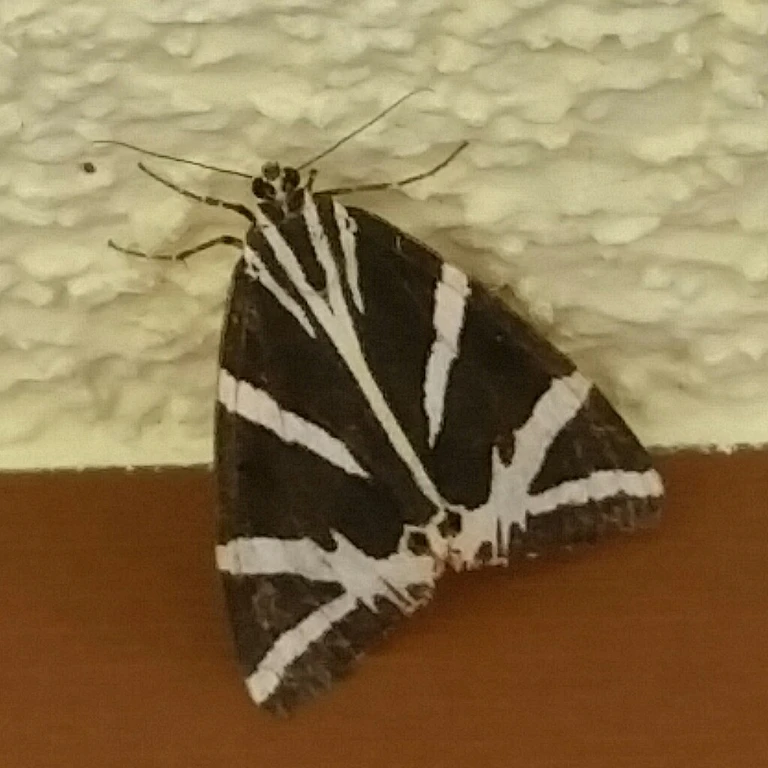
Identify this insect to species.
Euplagia quadripunctaria
